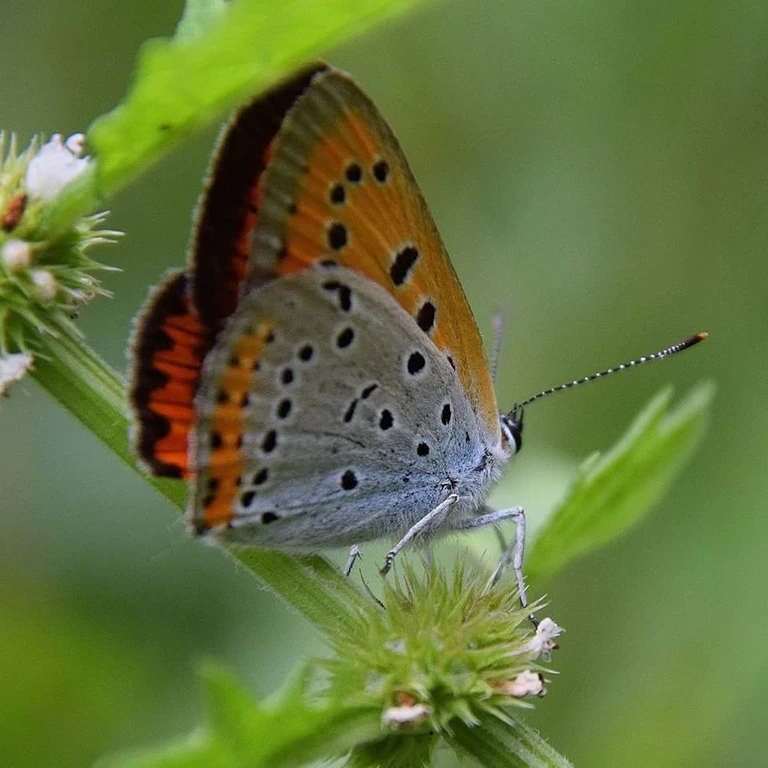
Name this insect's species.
Lycaena dispar
